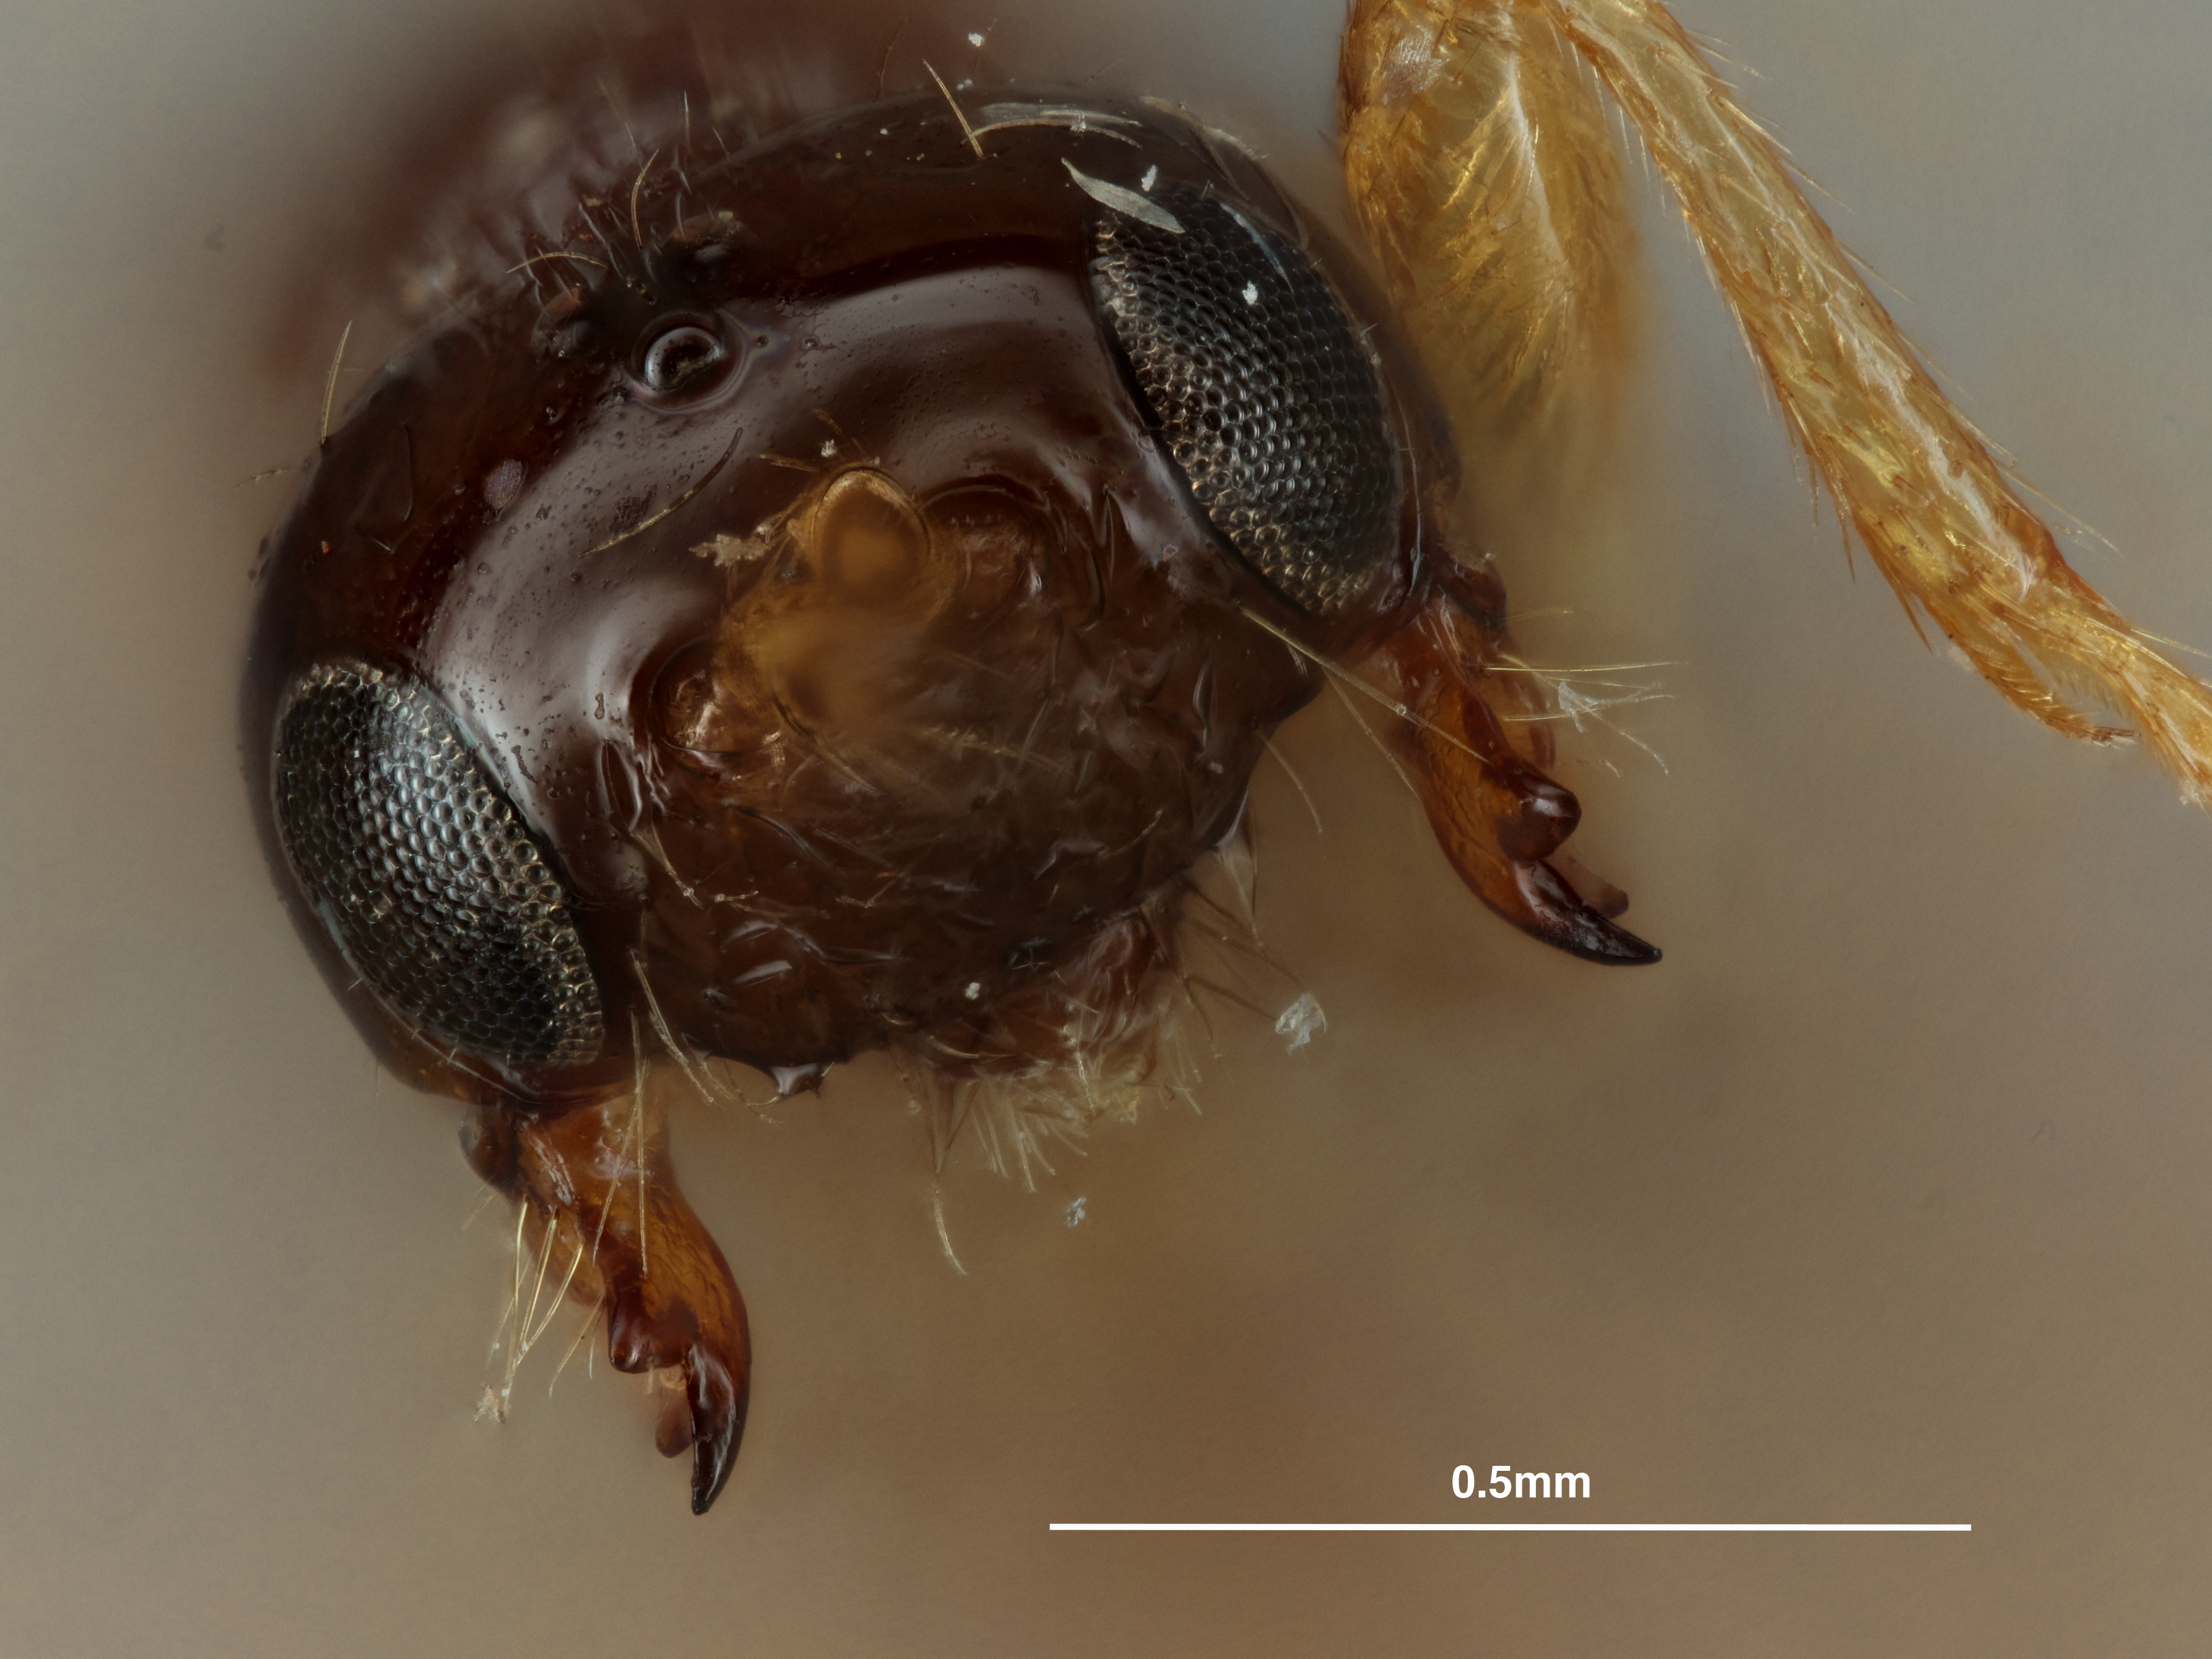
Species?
Aspilota dreisbachi
